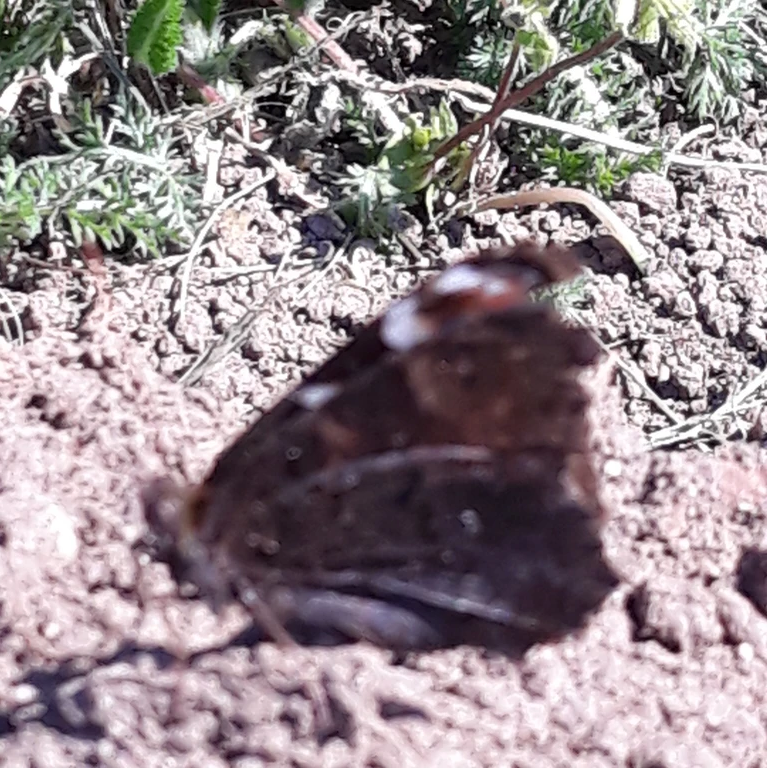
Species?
Aglais io
